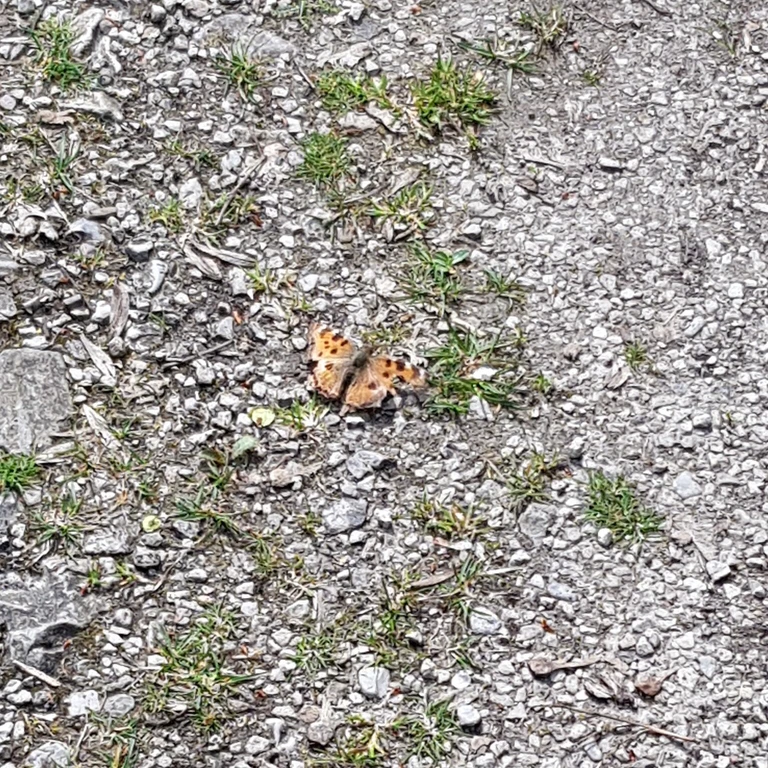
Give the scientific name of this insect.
Nymphalis polychloros
